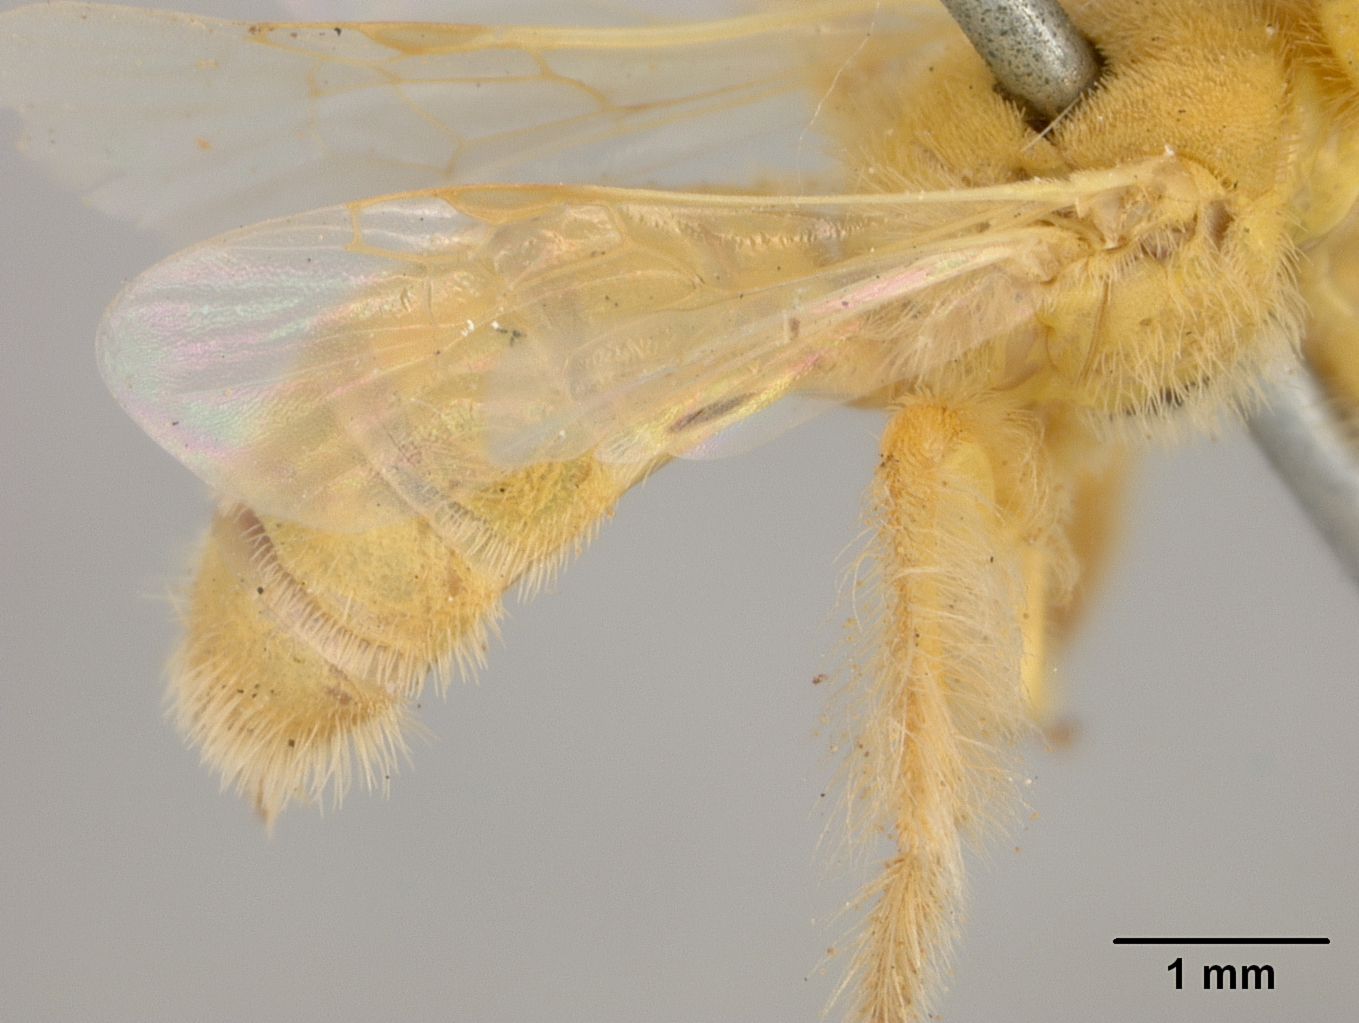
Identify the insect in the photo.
Perdita beata
